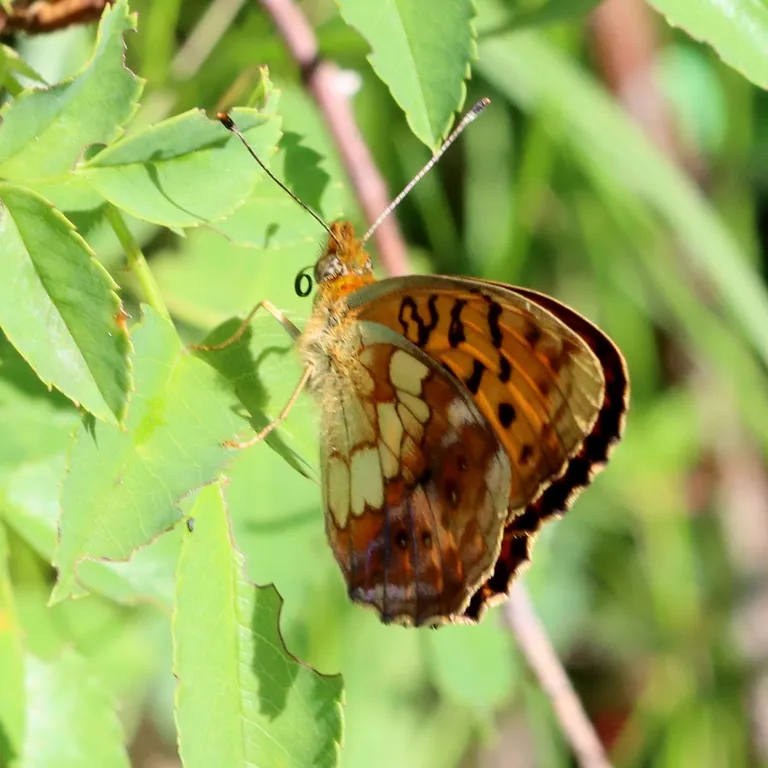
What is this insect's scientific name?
Brenthis daphne
